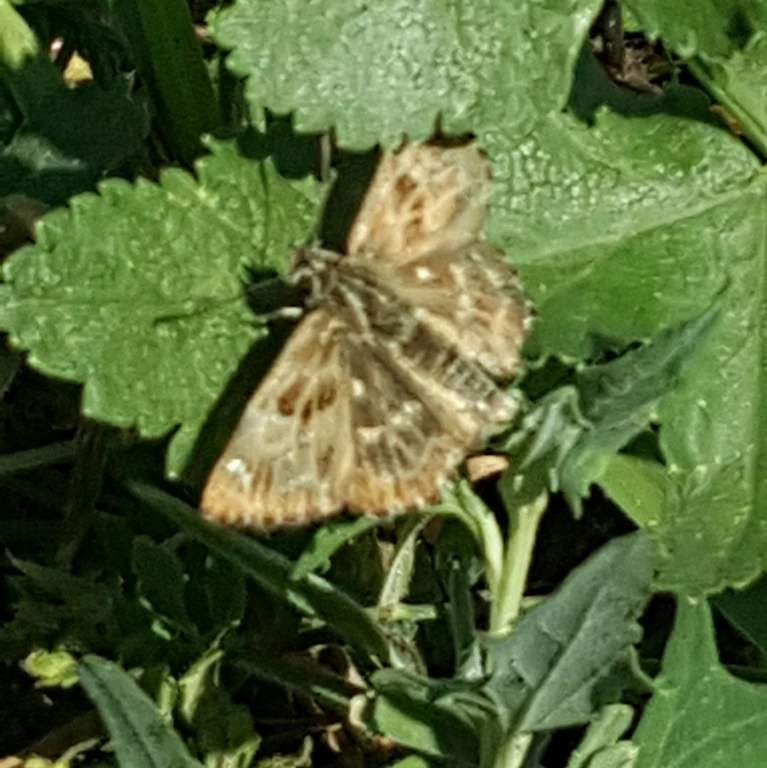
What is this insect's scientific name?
Carcharodus alceae
